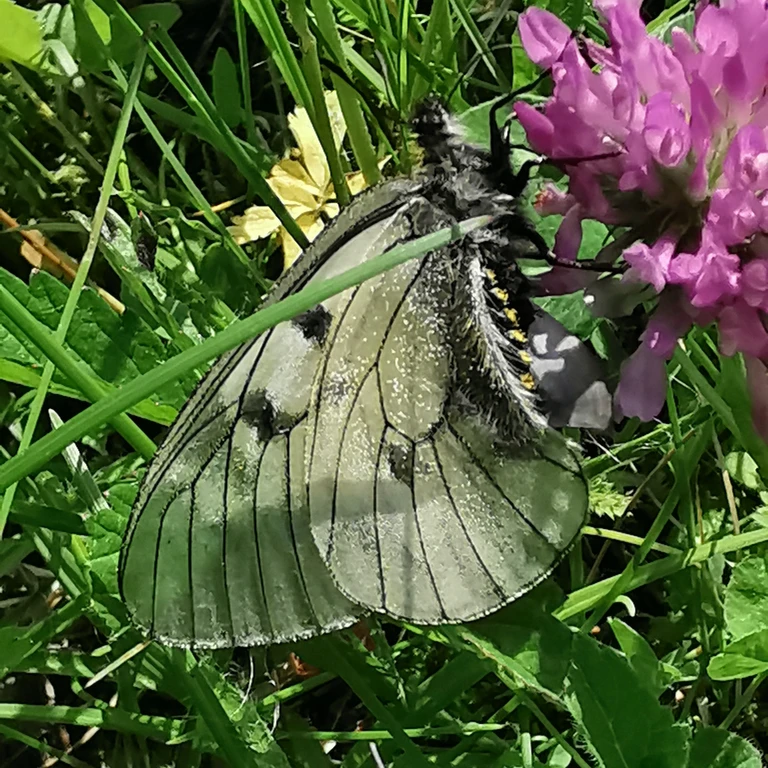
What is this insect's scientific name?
Parnassius mnemosyne
